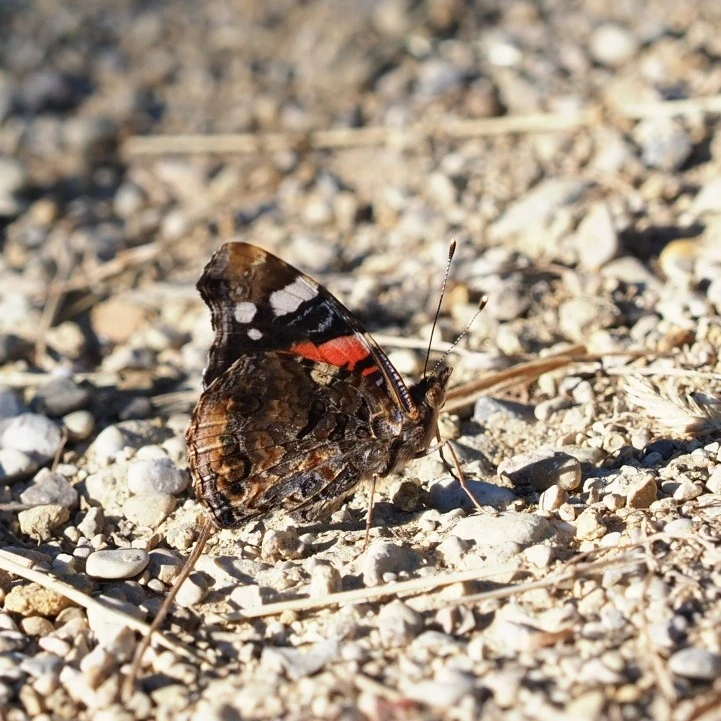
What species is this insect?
Vanessa atalanta
